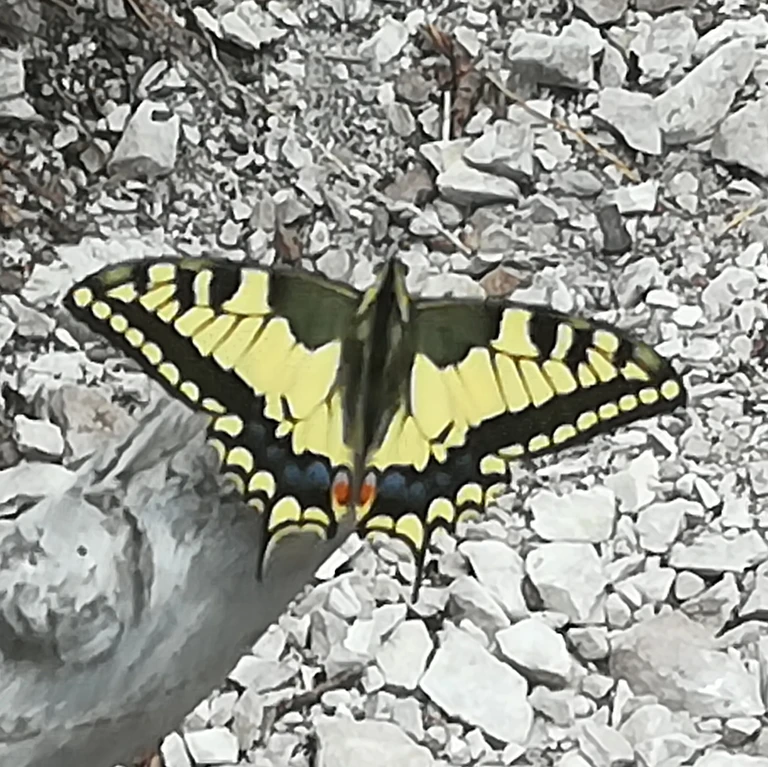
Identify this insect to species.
Papilio machaon
